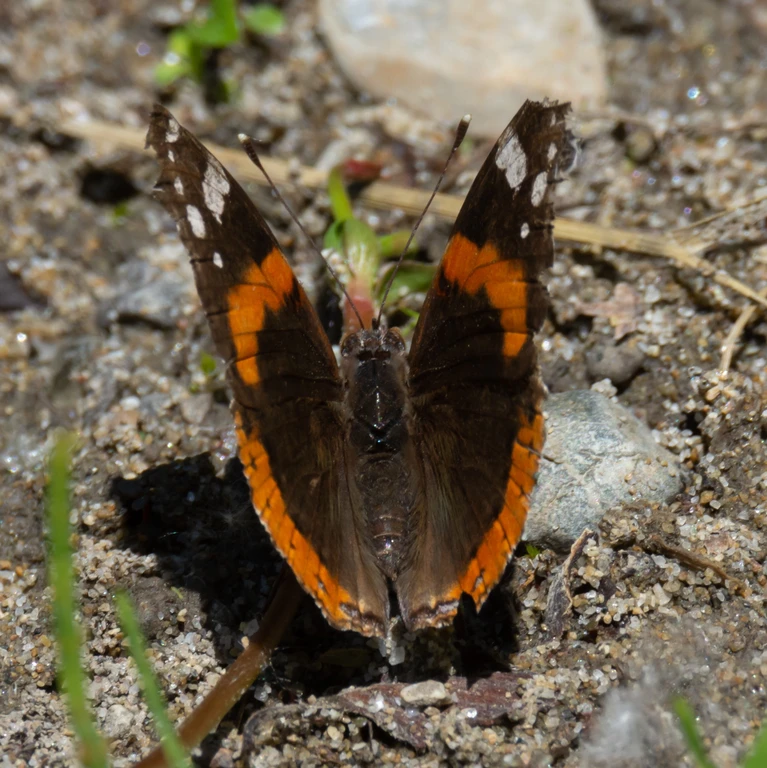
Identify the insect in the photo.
Vanessa atalanta
